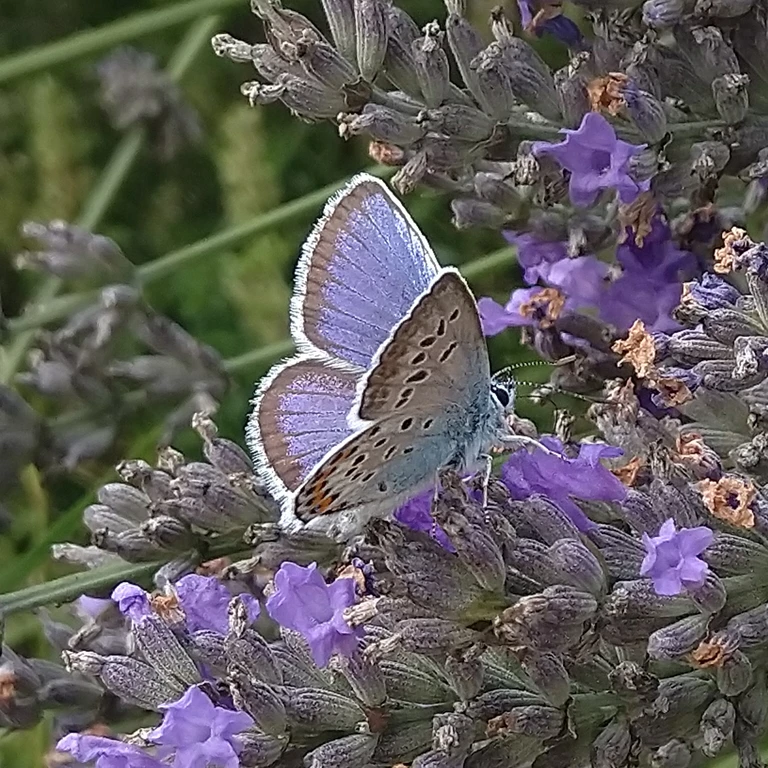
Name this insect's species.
Plebejus argus
